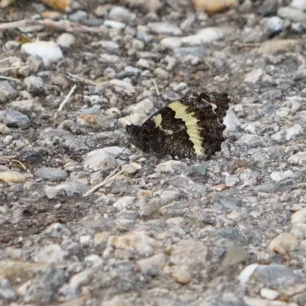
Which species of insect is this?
Brintesia circe
